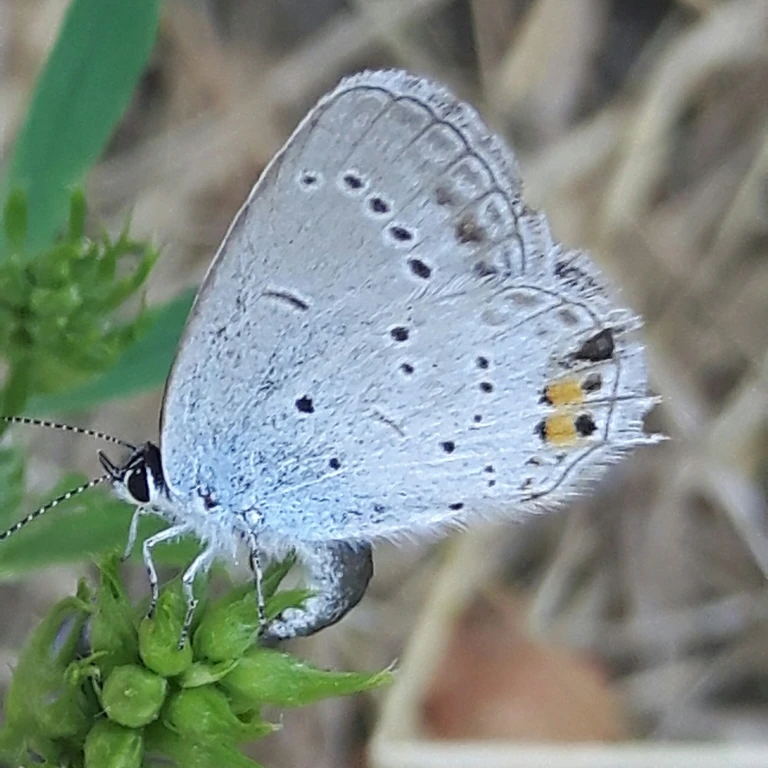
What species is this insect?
Cupido argiades (also Elkalyce argiades)
